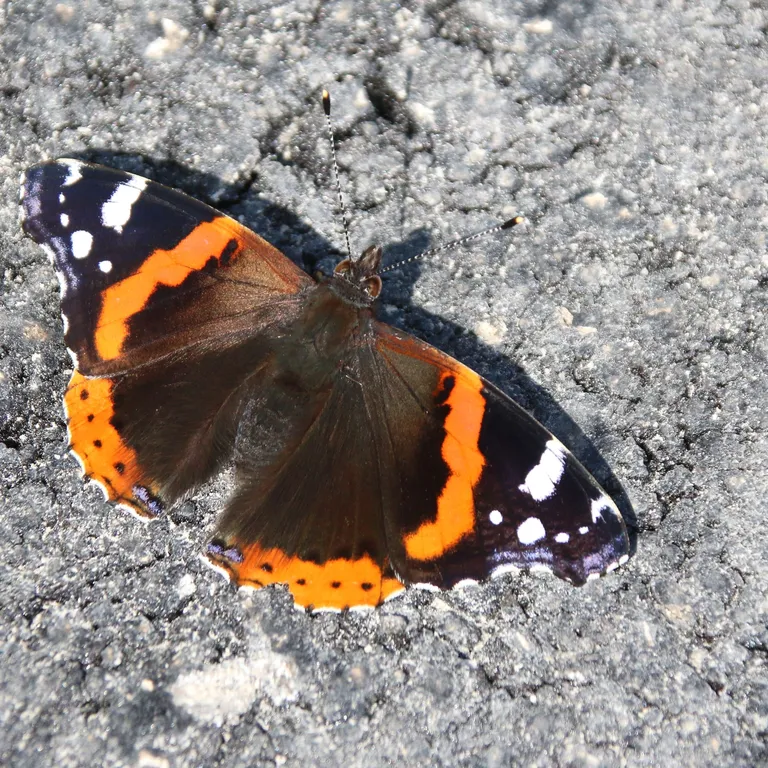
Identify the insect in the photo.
Vanessa atalanta
